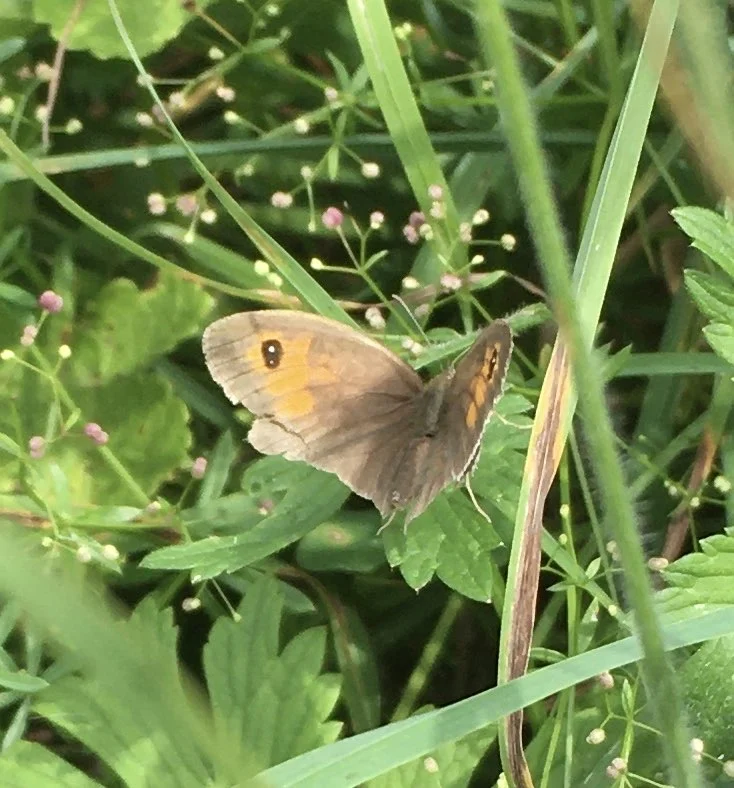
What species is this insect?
Maniola jurtina
